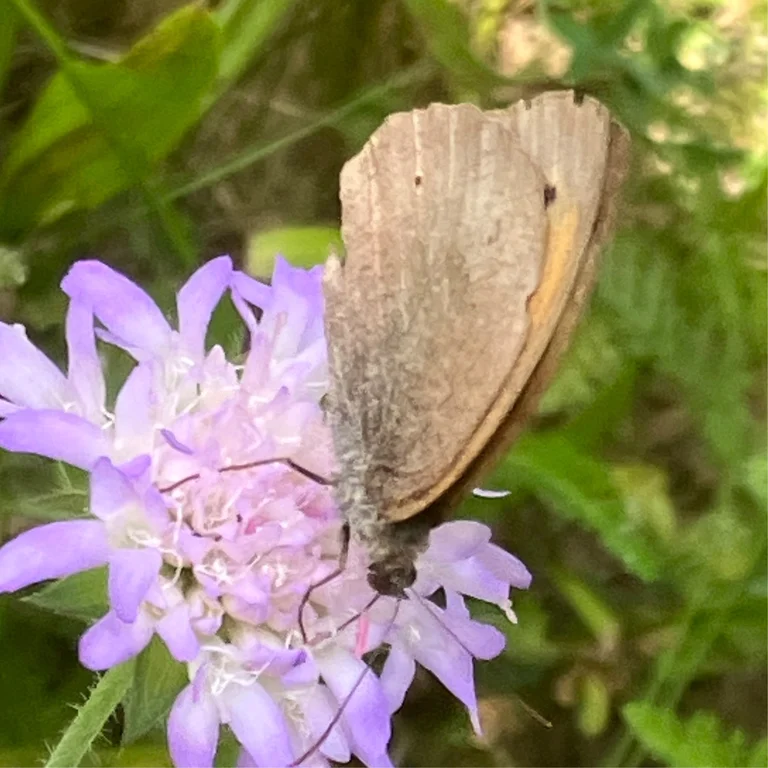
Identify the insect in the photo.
Maniola jurtina
